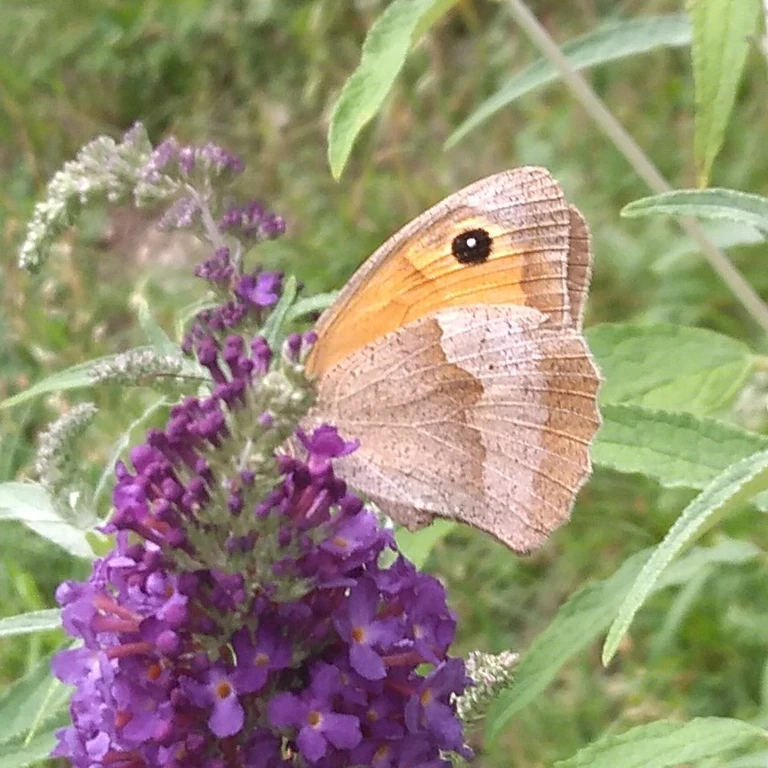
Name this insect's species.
Maniola jurtina
